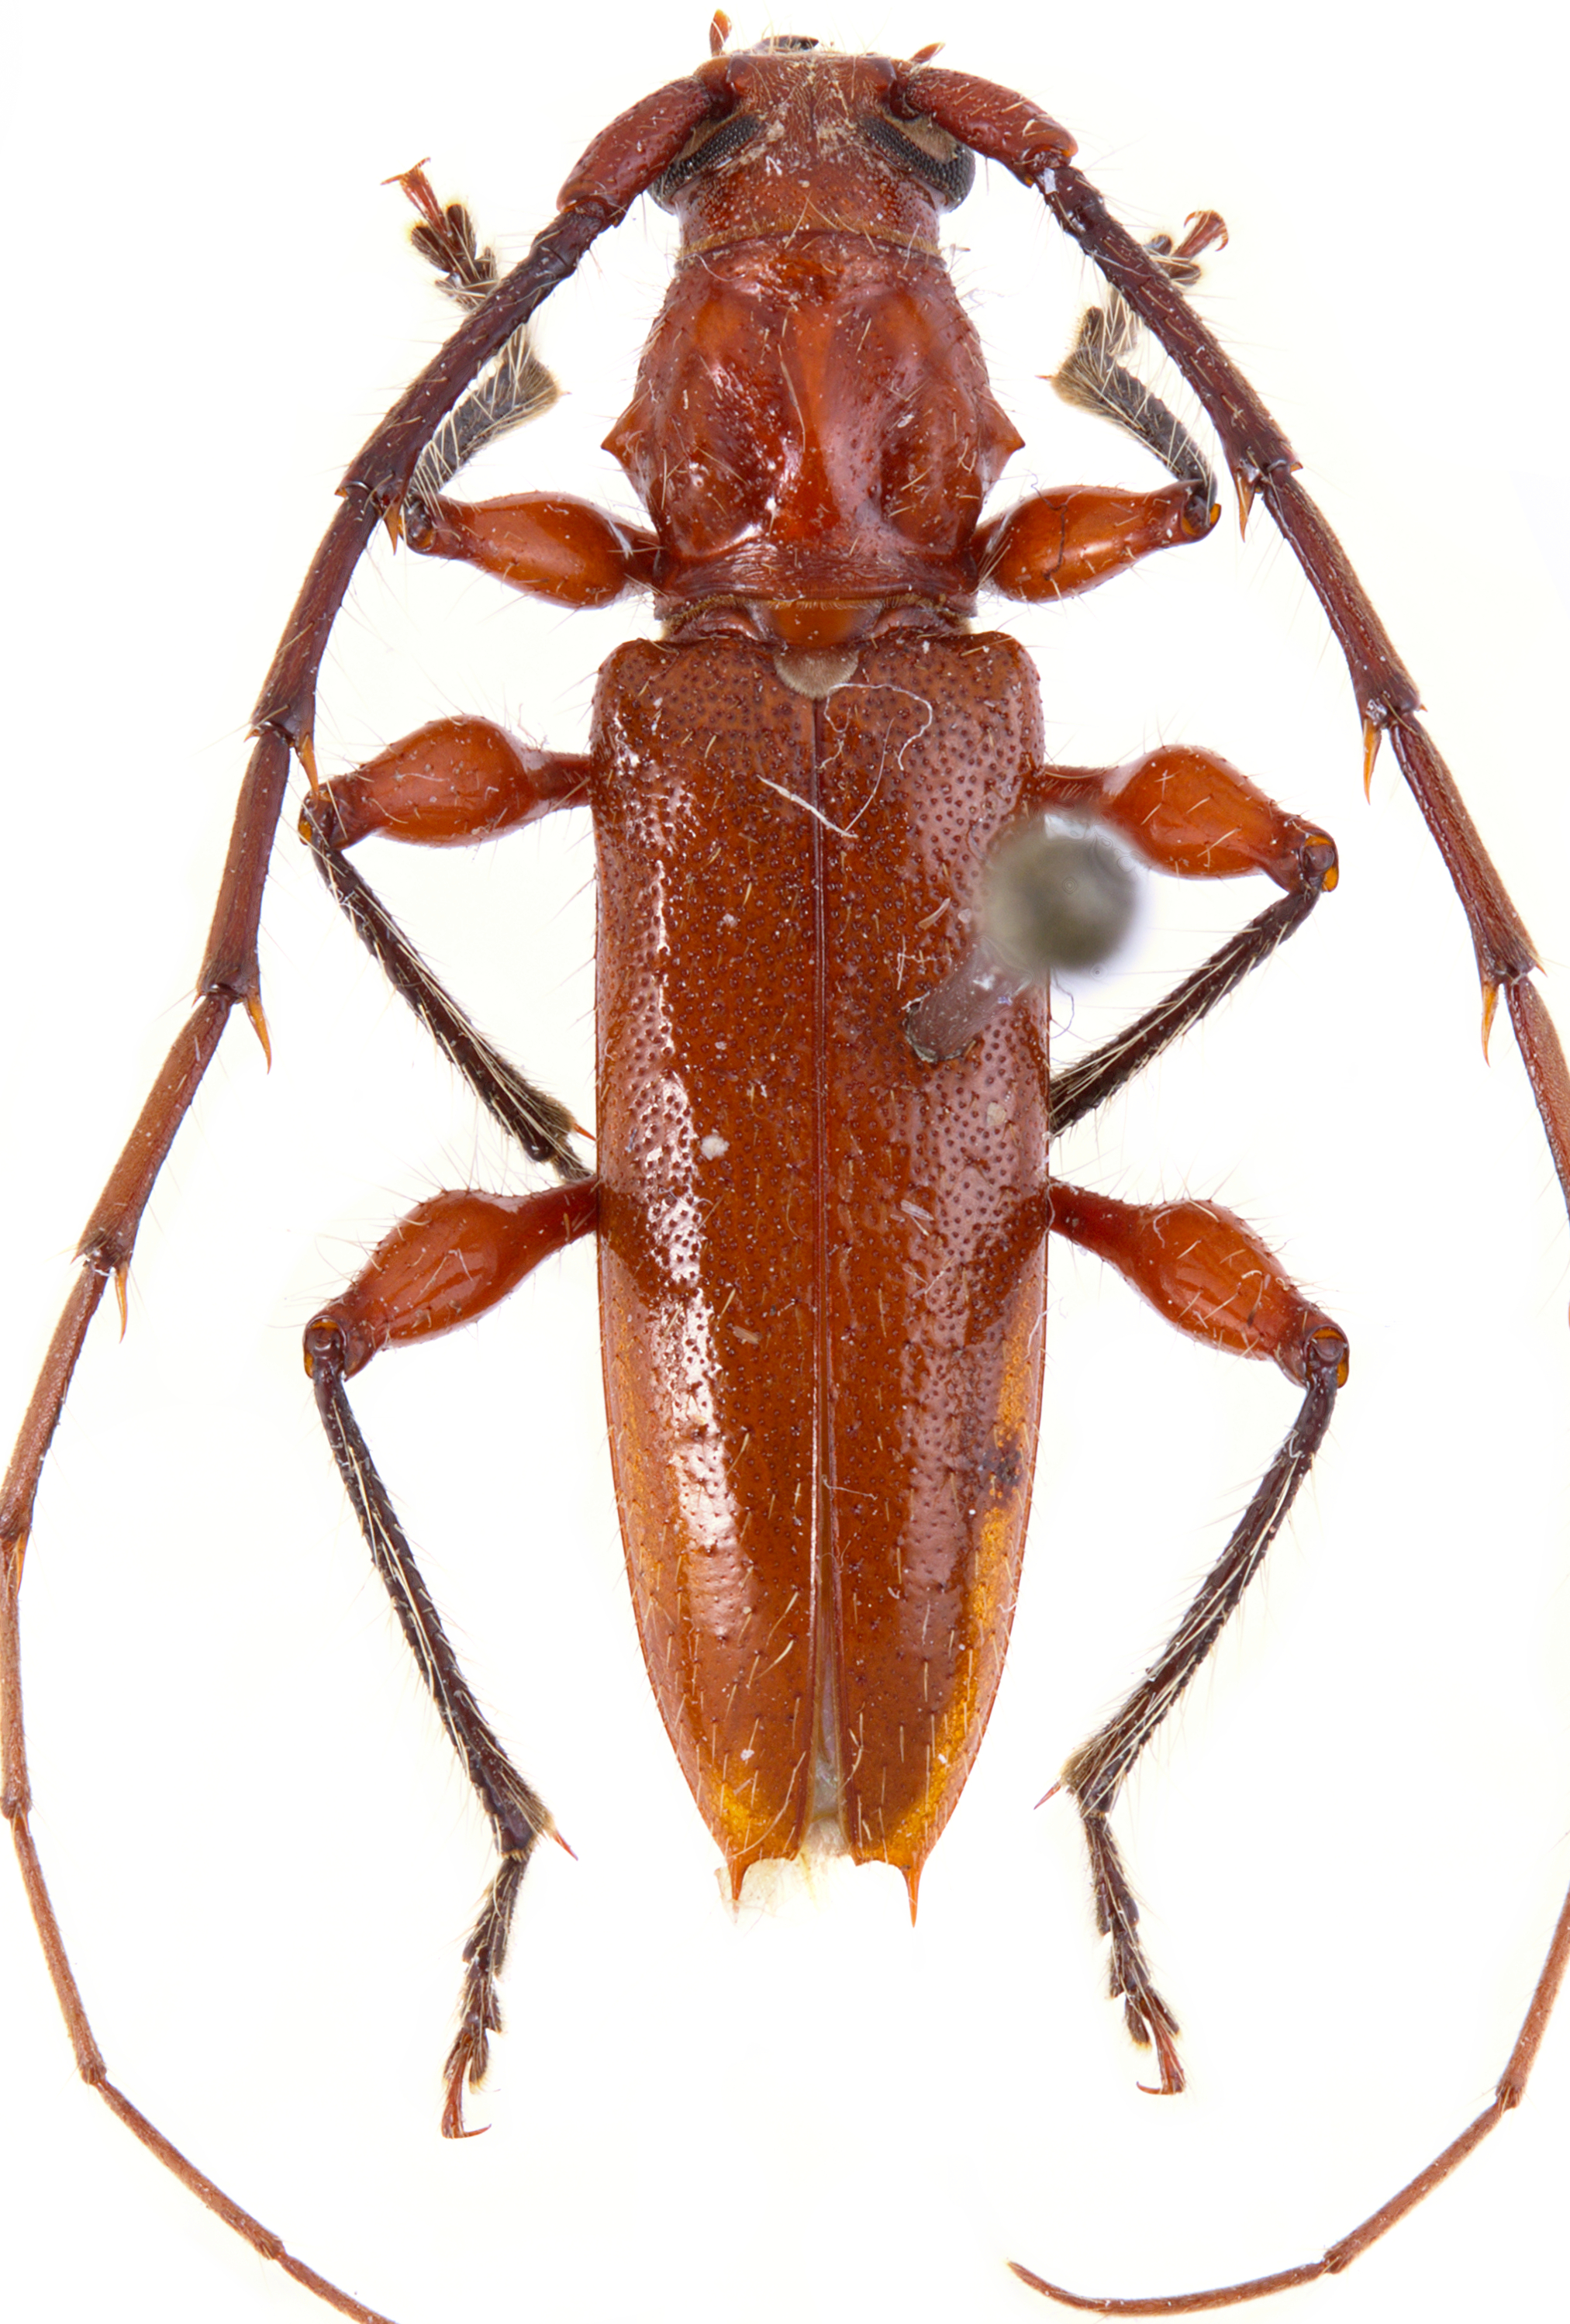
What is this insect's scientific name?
Periboeum obscuricorne
